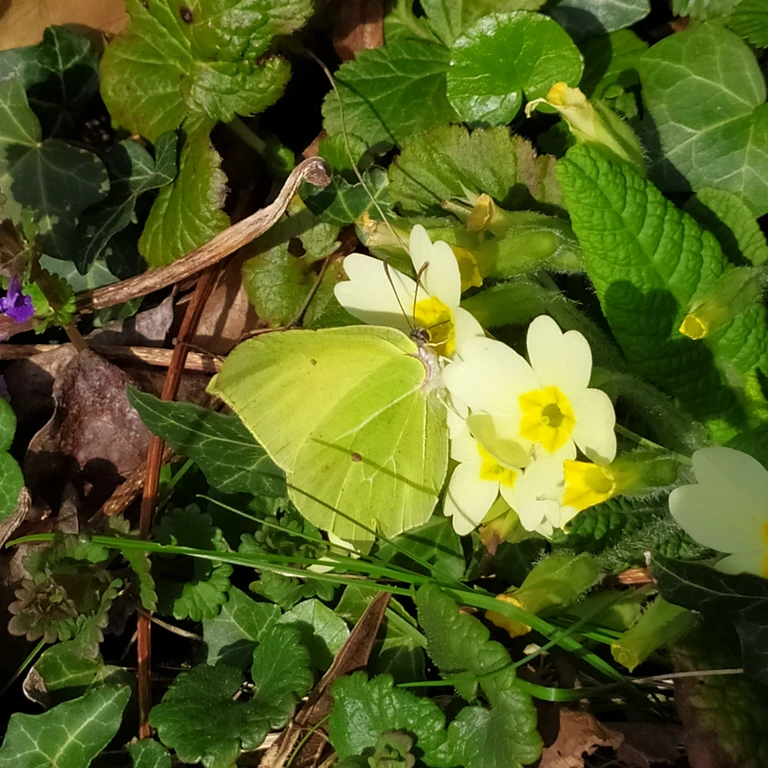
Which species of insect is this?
Gonepteryx rhamni
